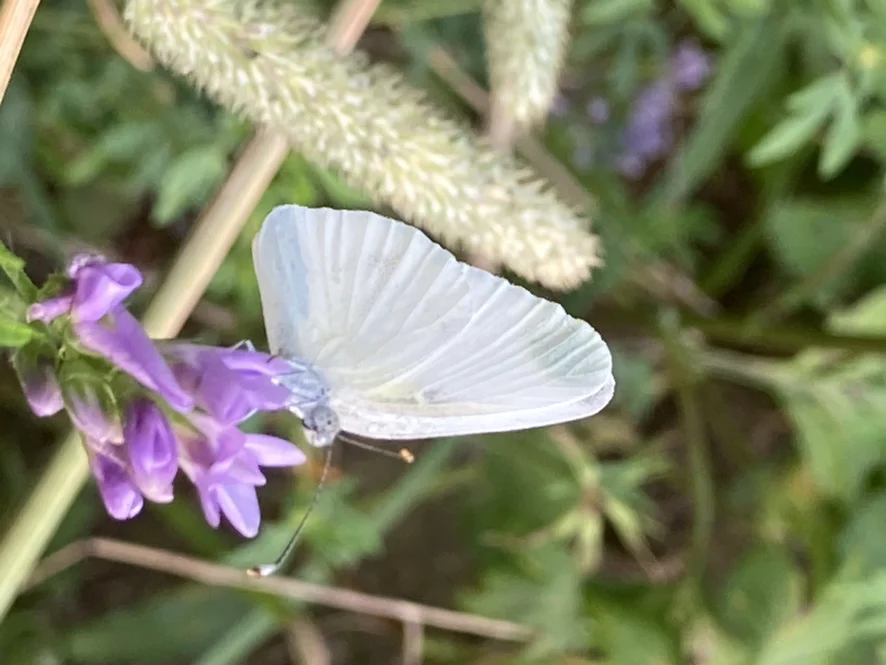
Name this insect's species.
Leptidea sinapis/juvernica
